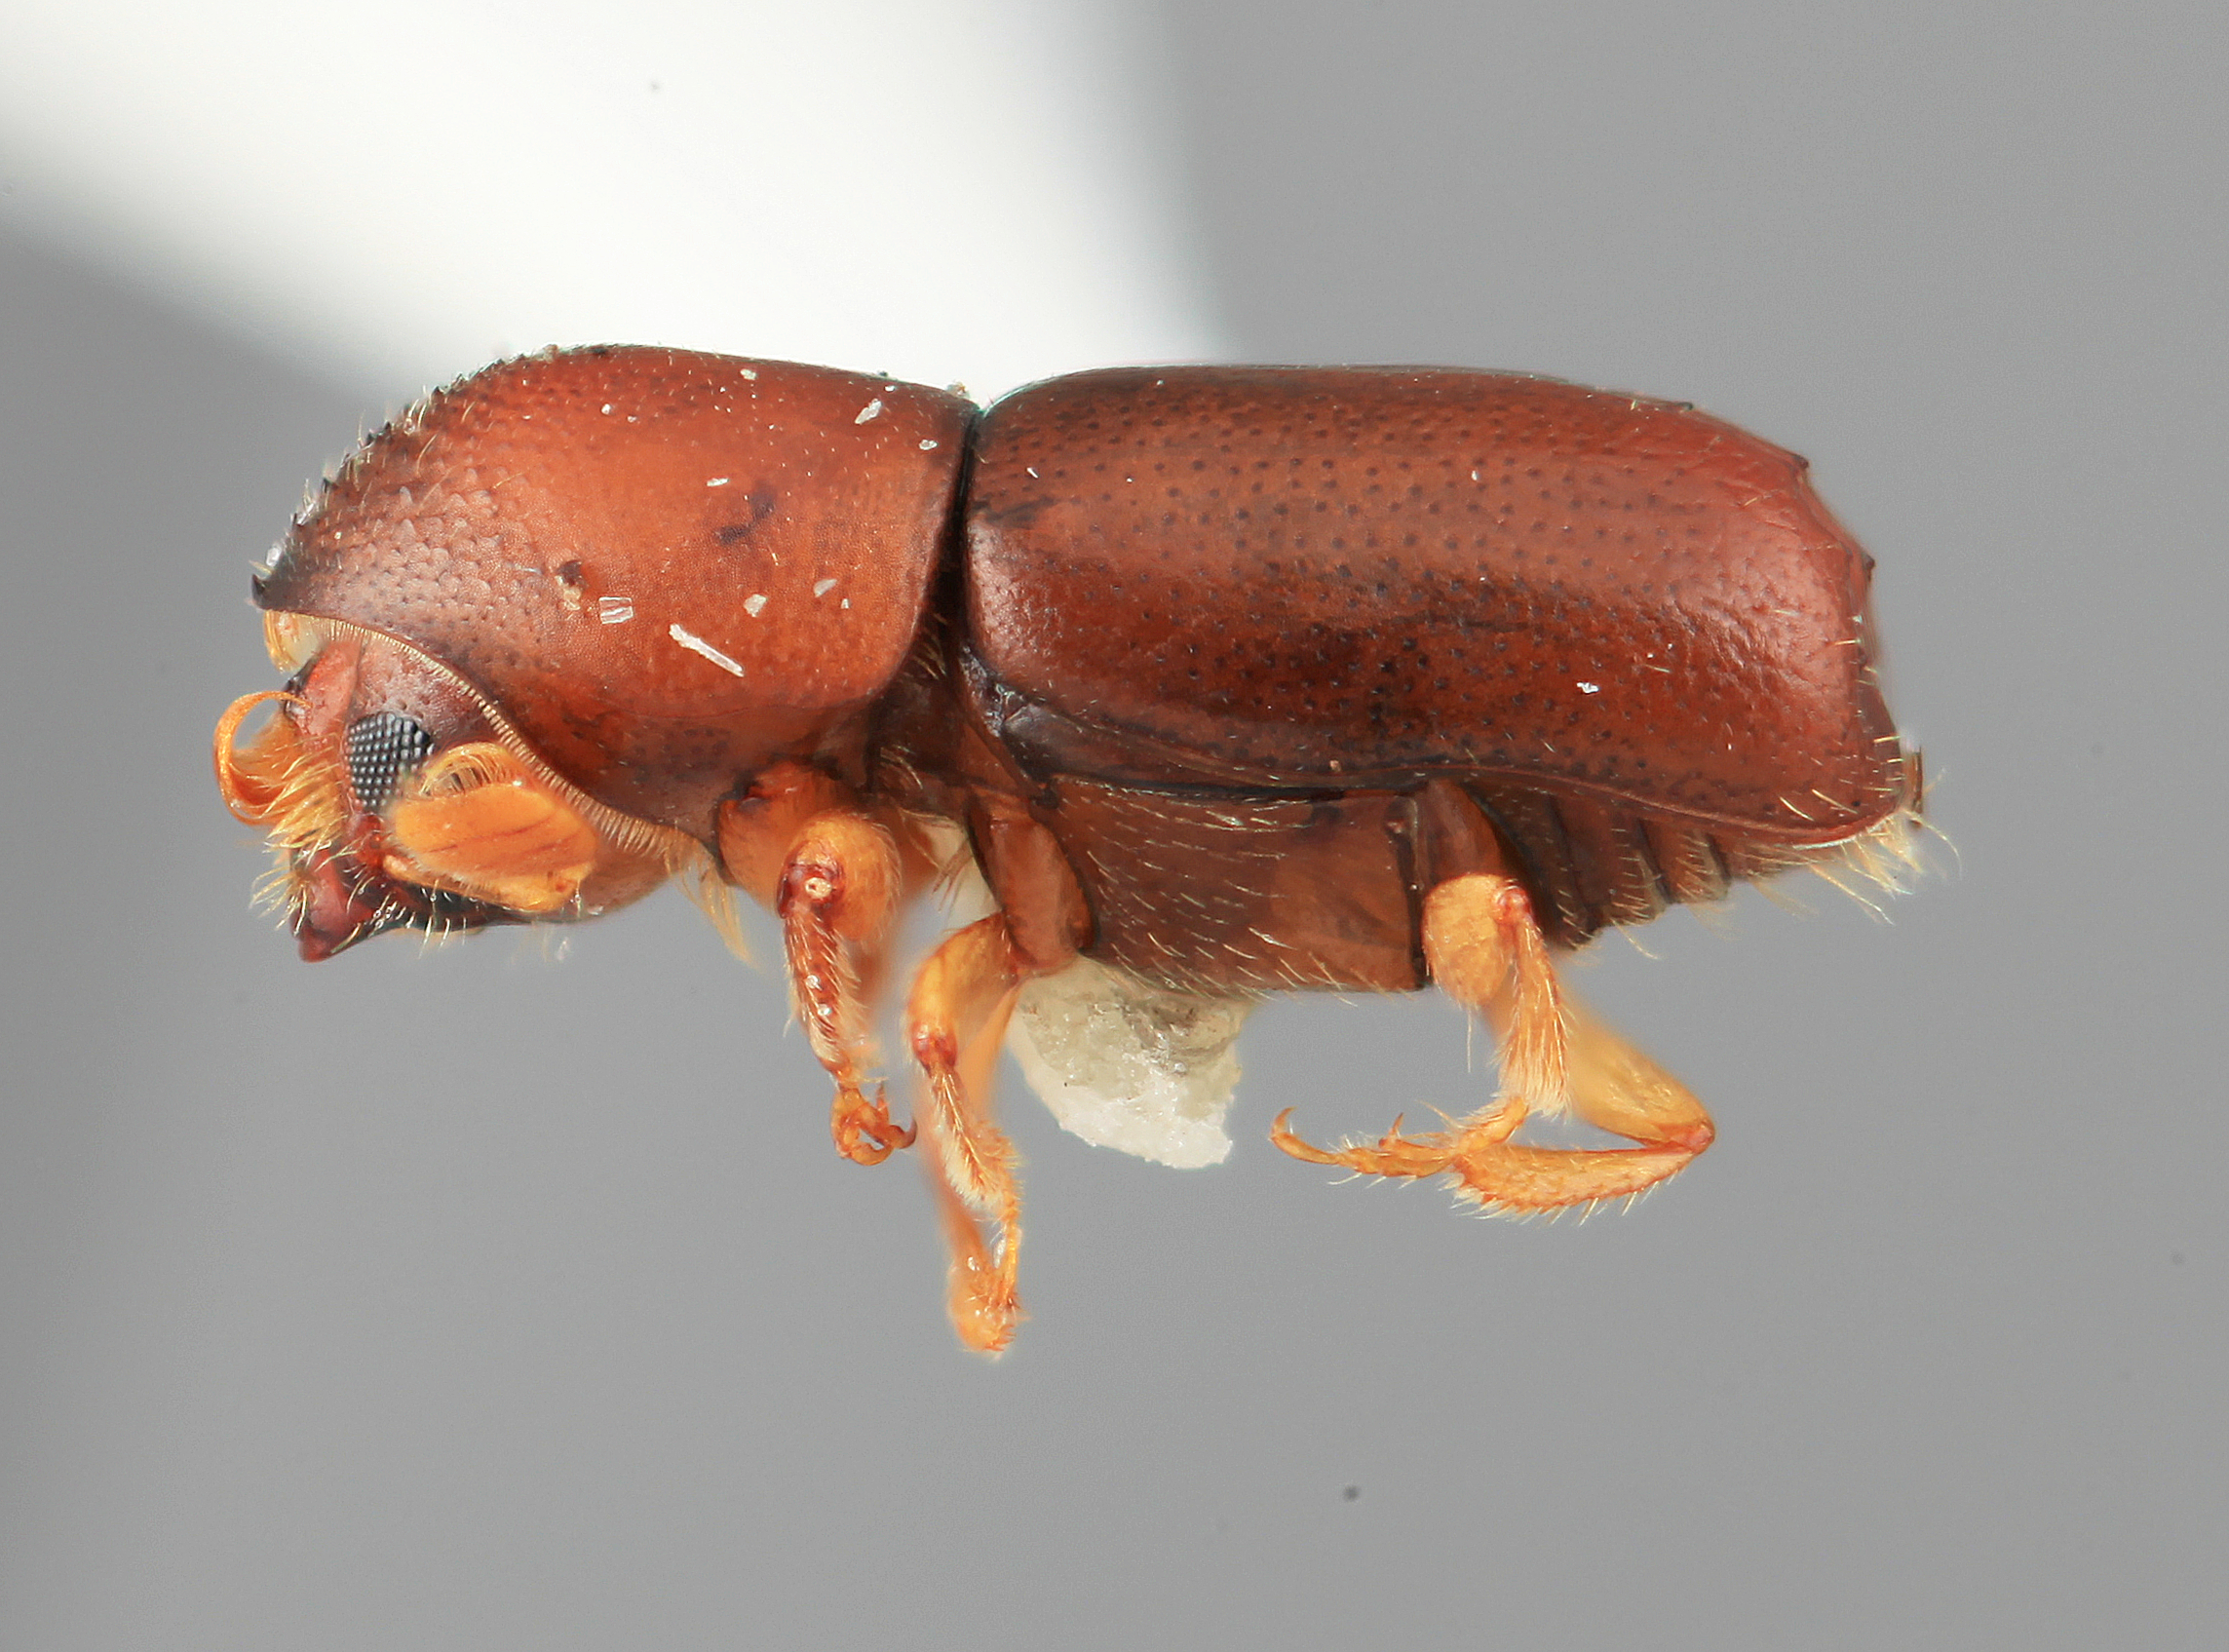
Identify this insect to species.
Corthylocurus protuberans
